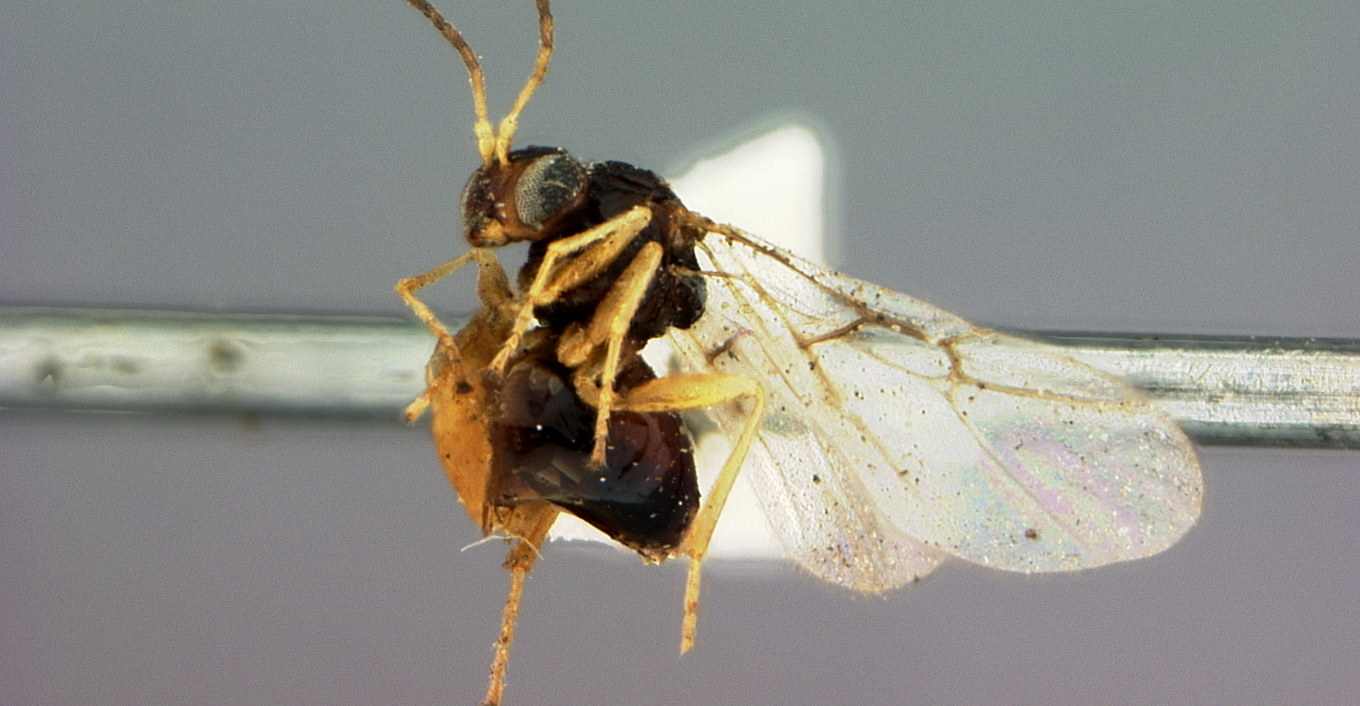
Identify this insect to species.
Neuroterus laurifoliae
